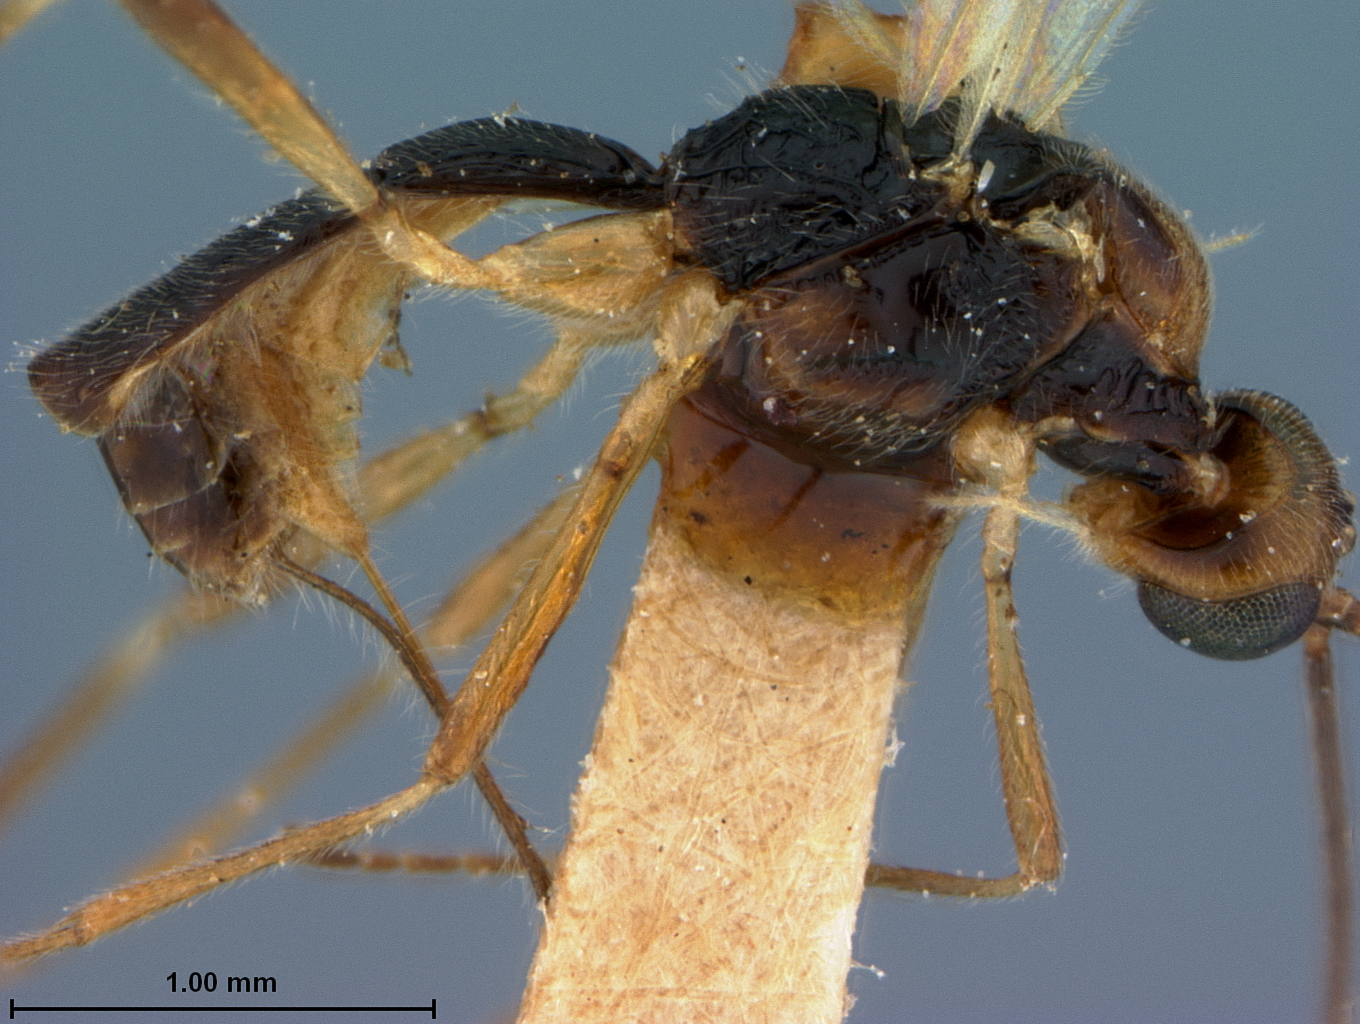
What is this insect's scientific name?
Neorhyssalus compositus
